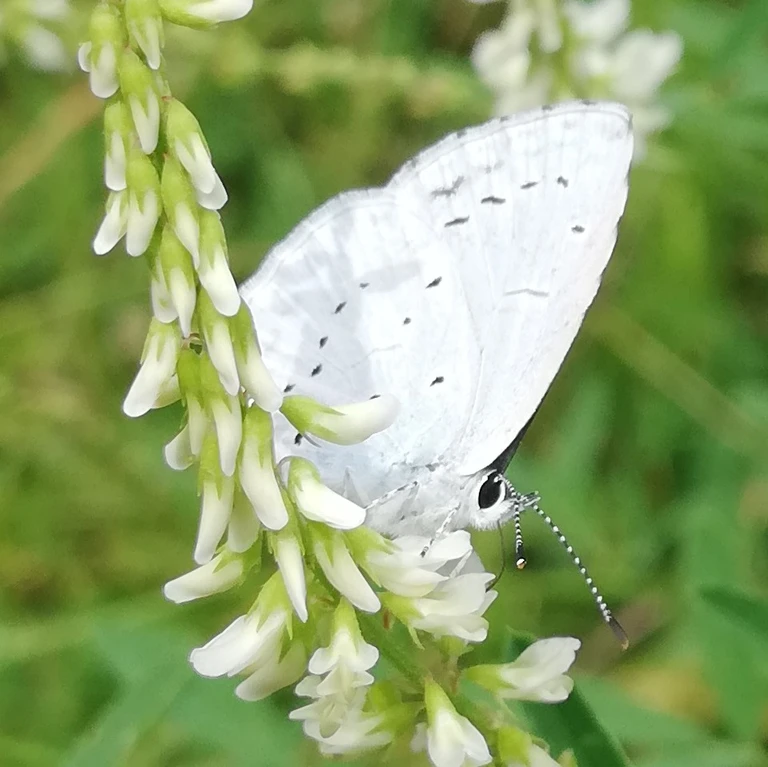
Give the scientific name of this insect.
Celastrina argiolus
